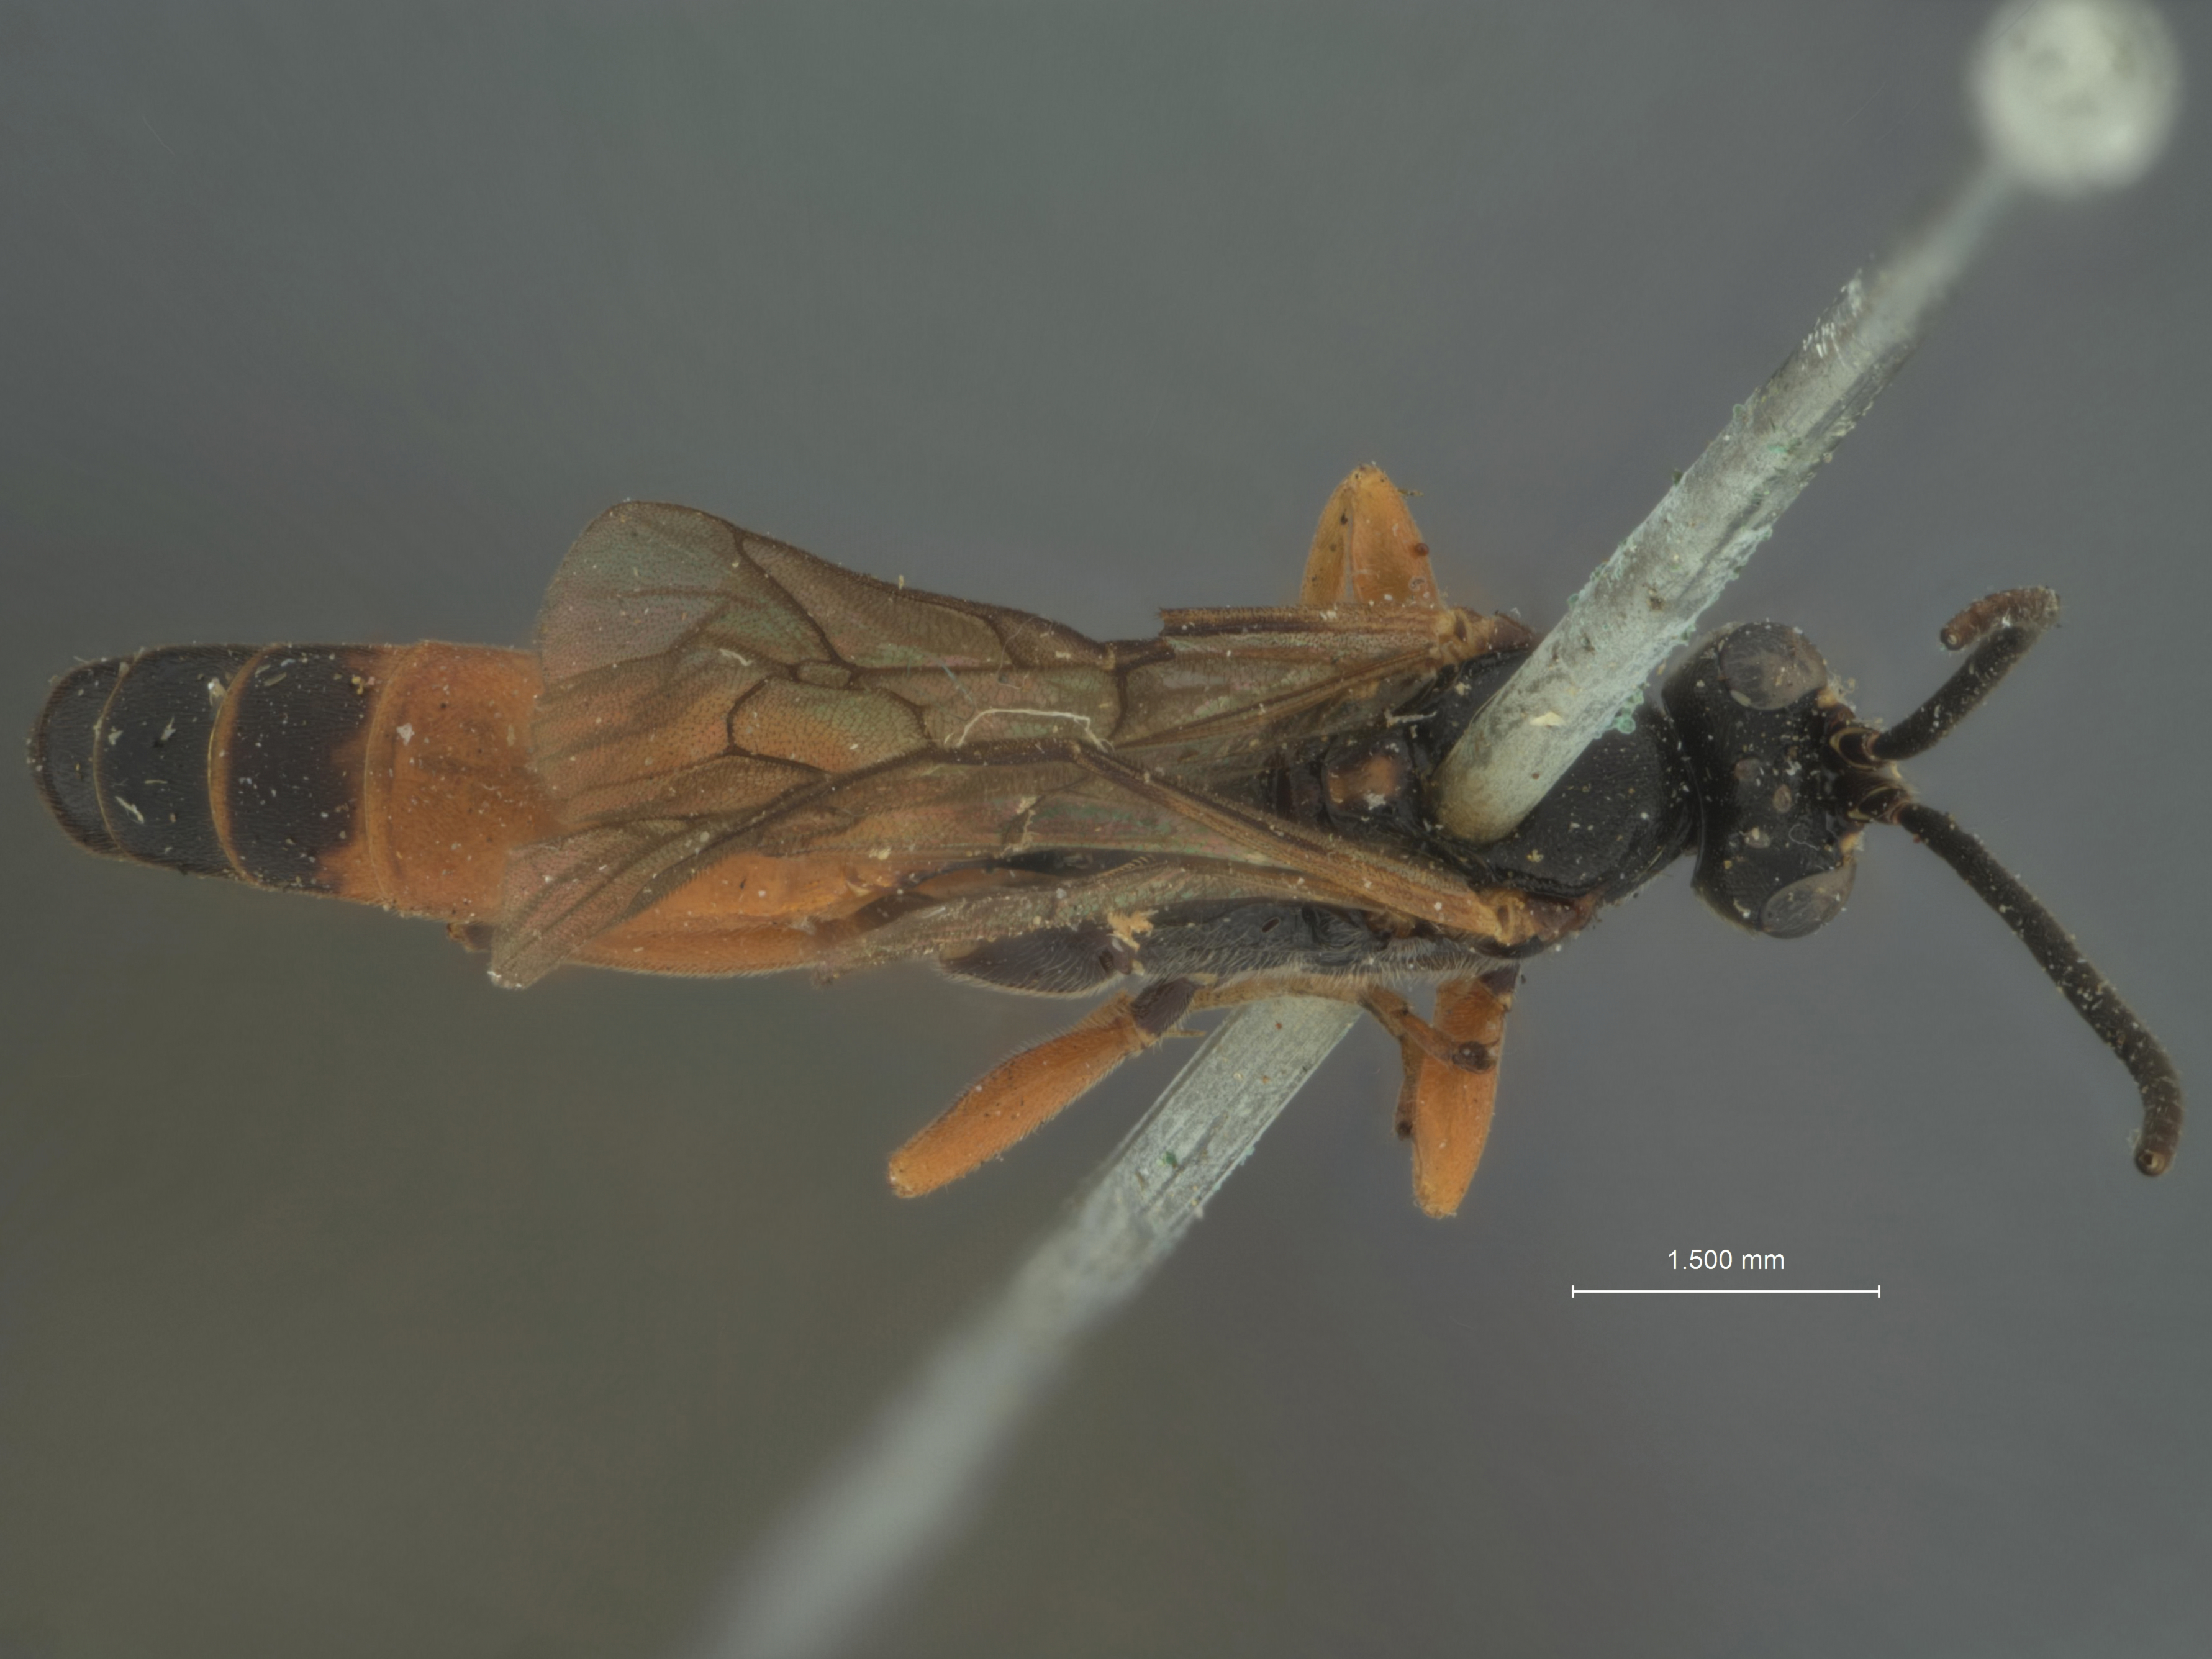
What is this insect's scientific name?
Ichneumon glacialis
